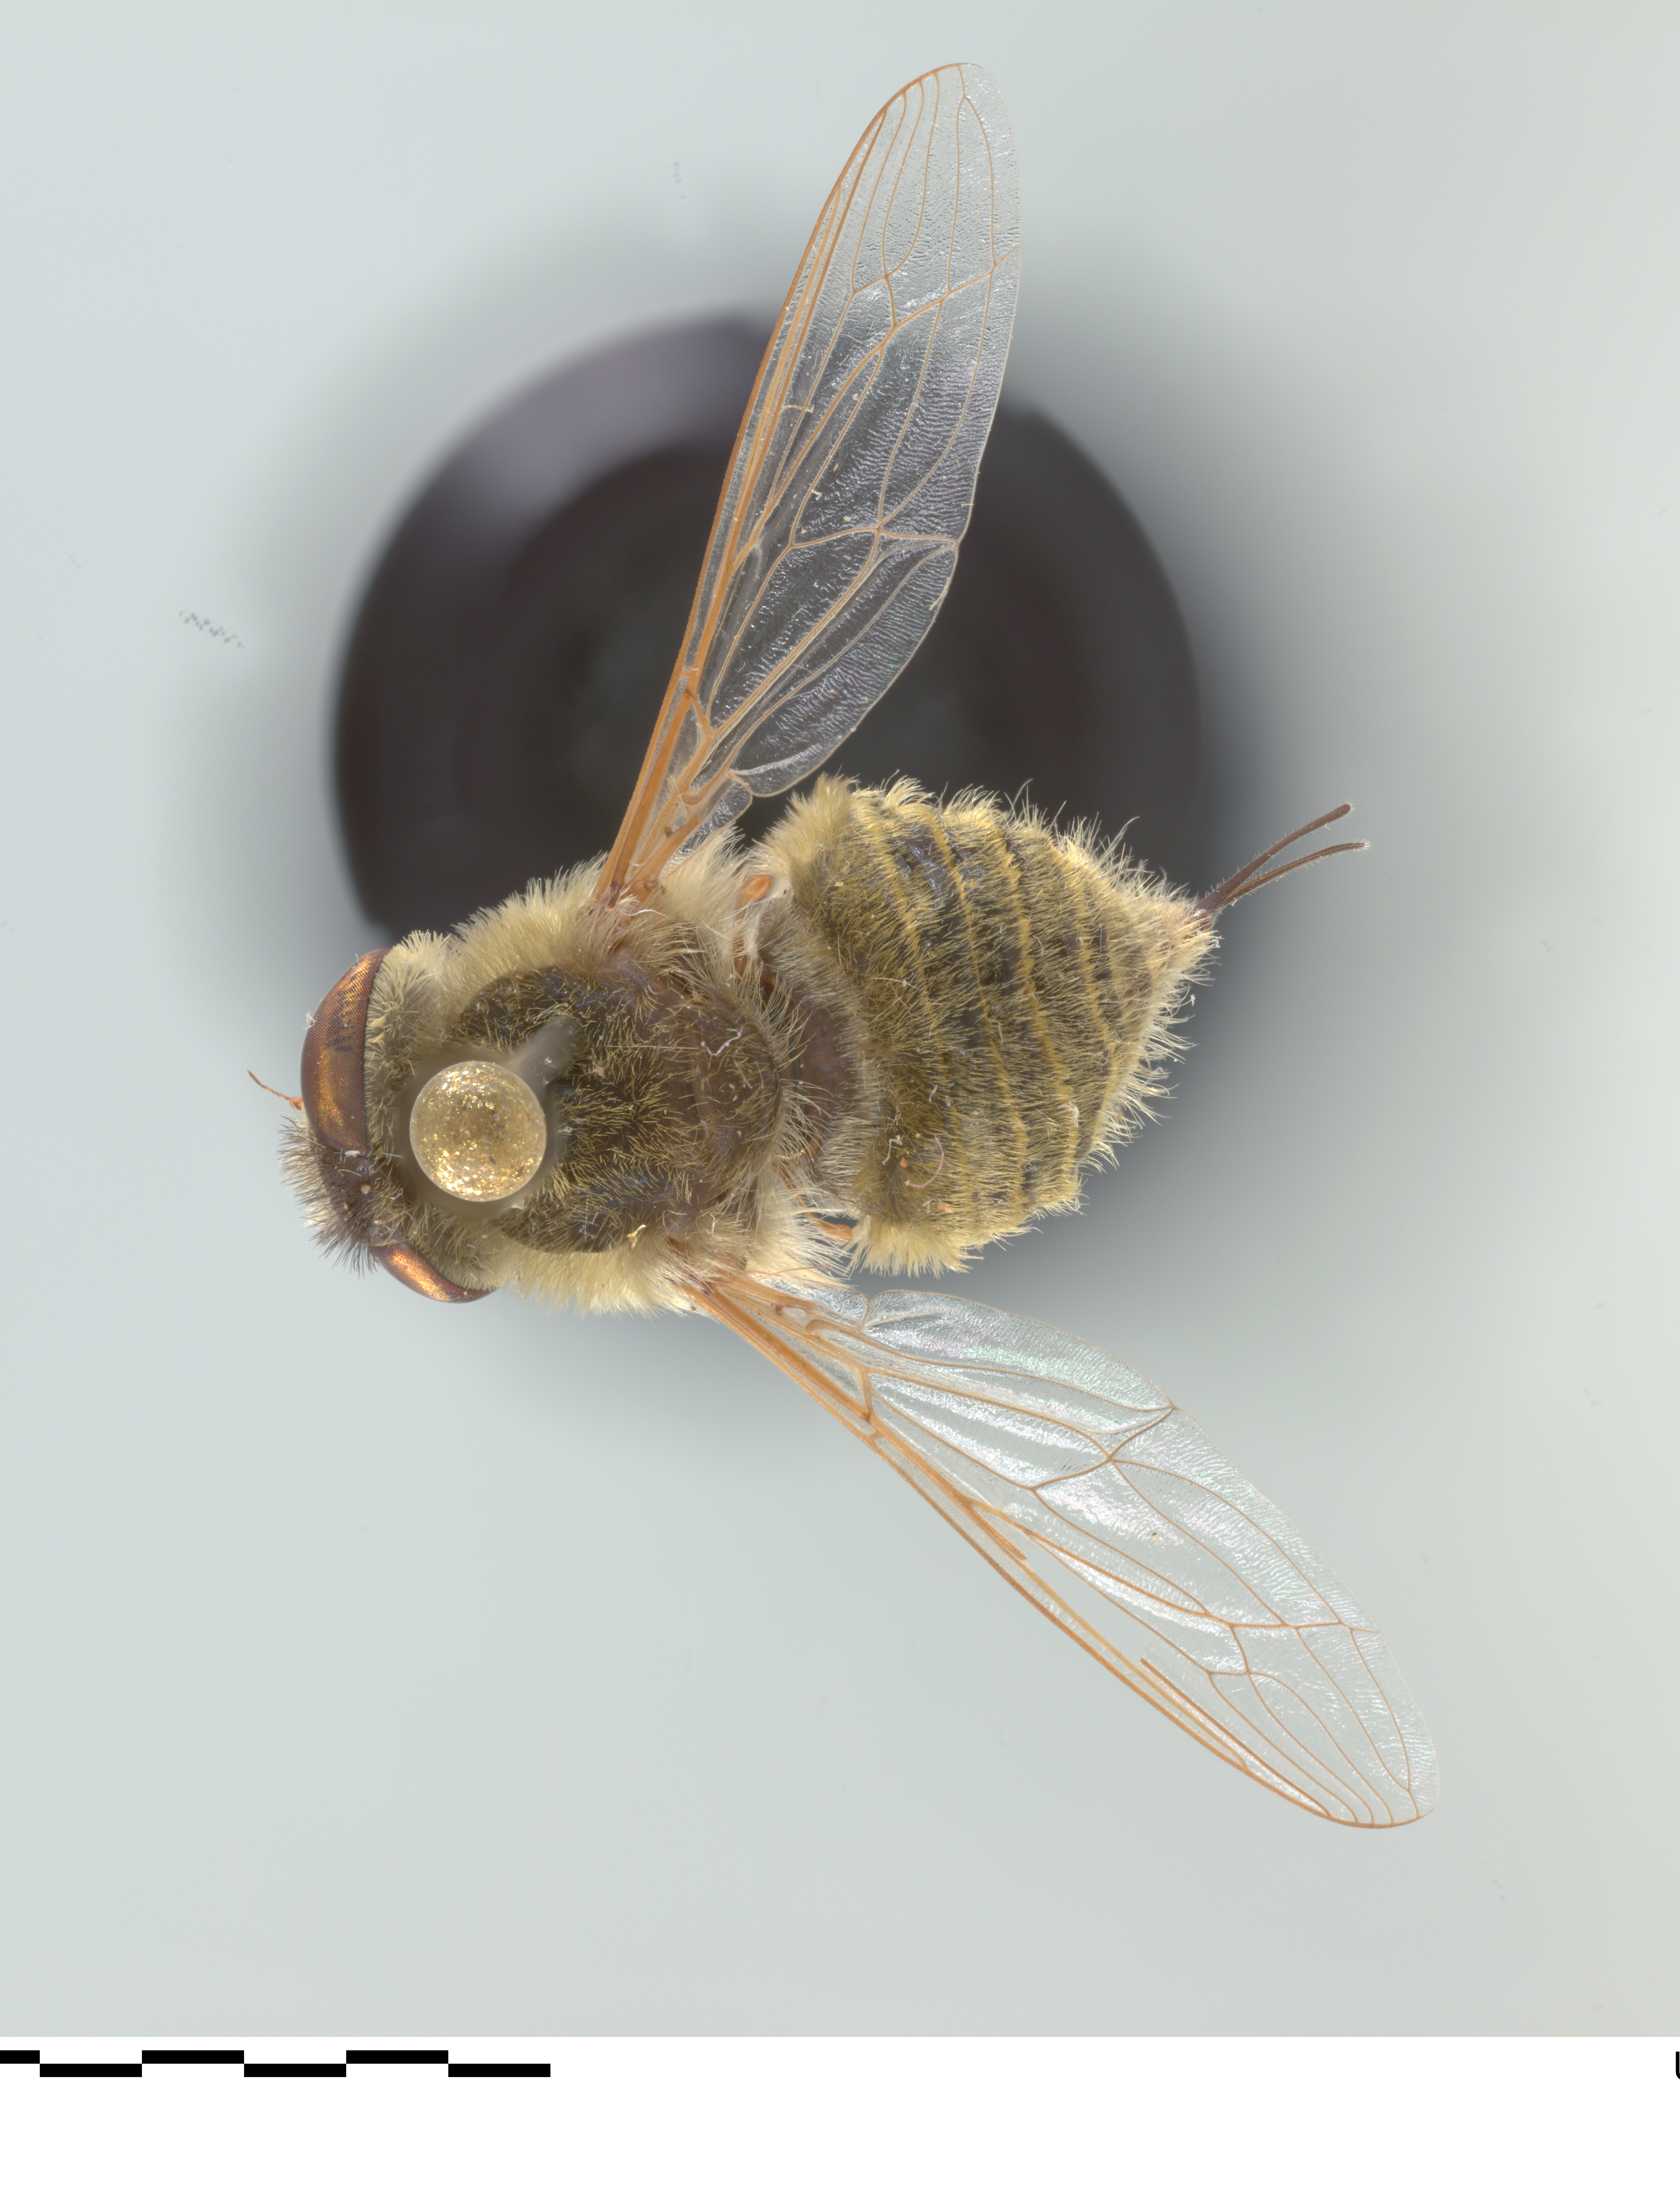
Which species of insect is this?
Neorhynchocephalus sackenii
